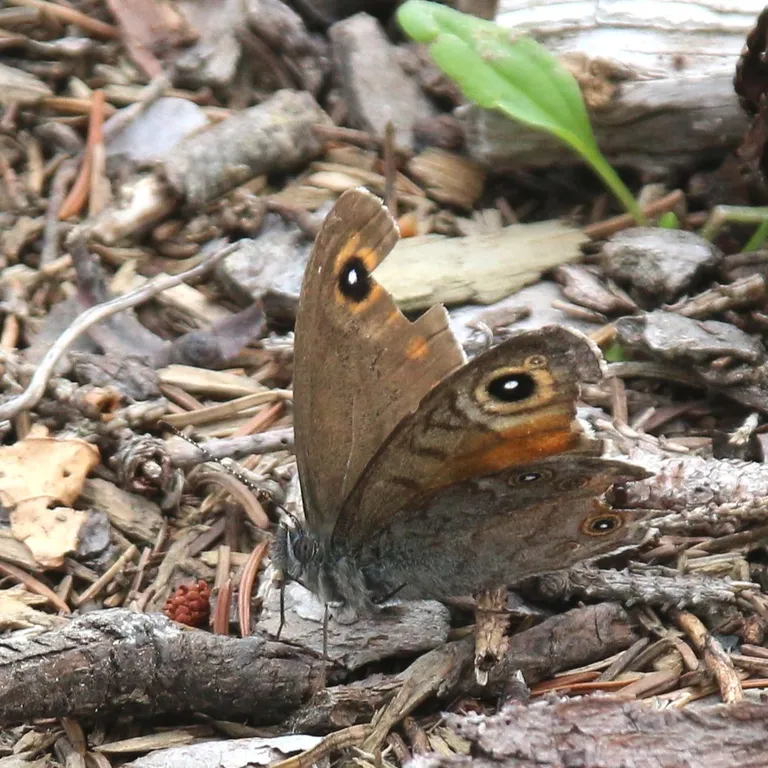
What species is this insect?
Lasiommata maera (also Pararge maera)
